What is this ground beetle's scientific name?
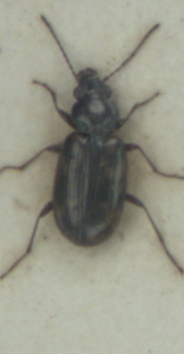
Bembidion varium
